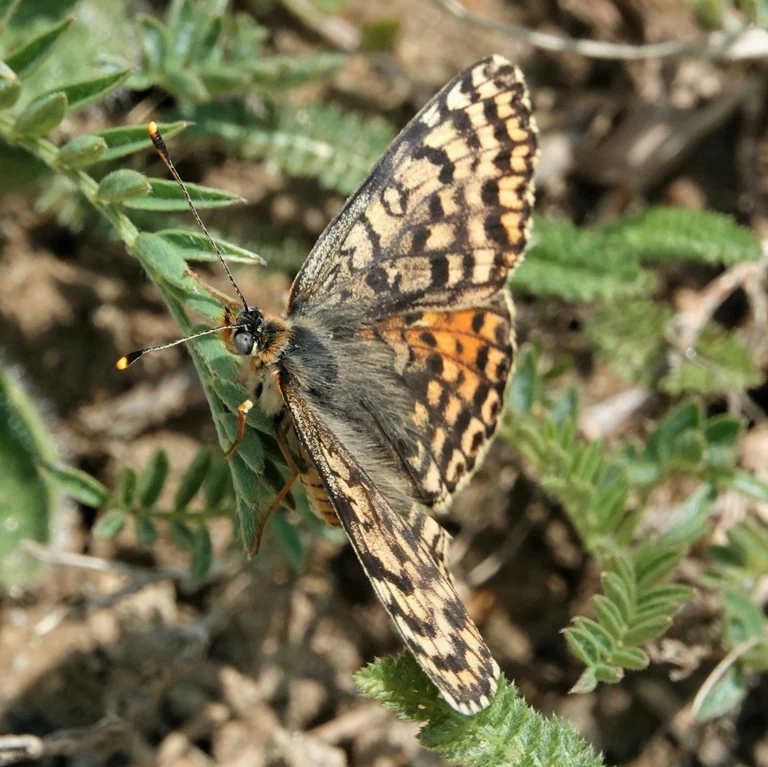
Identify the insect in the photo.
Melitaea didyma
